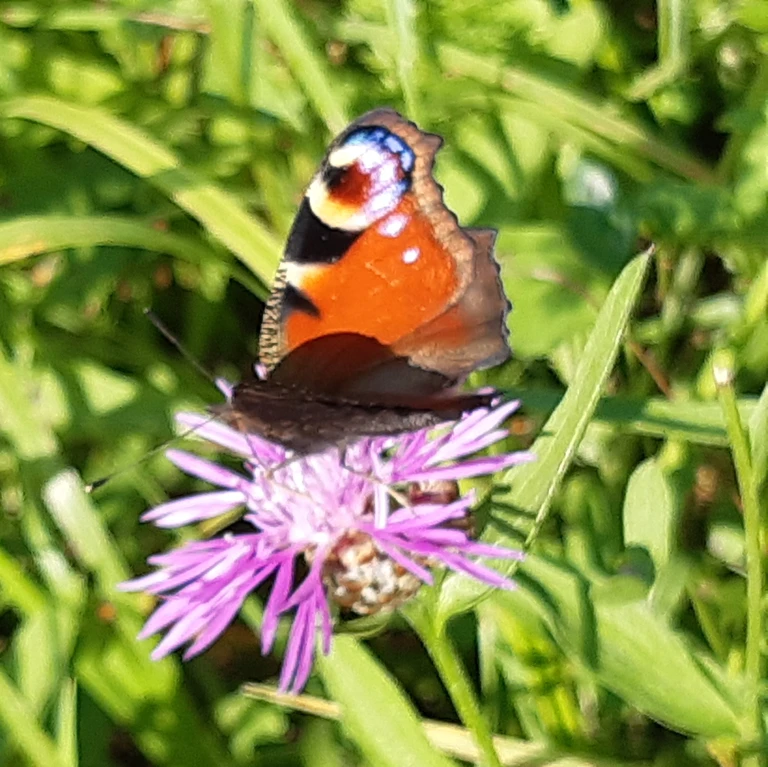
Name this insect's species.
Aglais io
